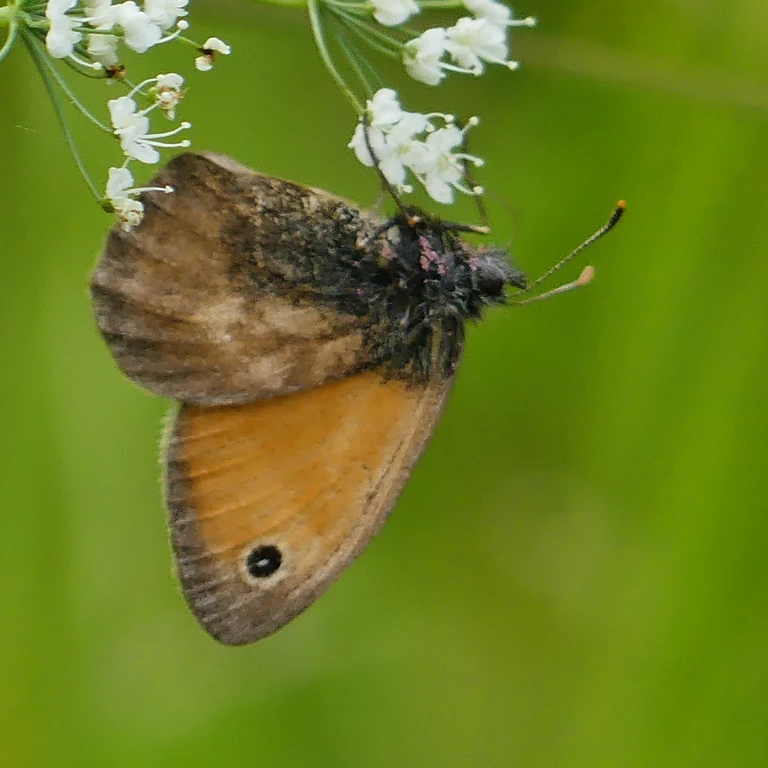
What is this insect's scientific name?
Coenonympha pamphilus
